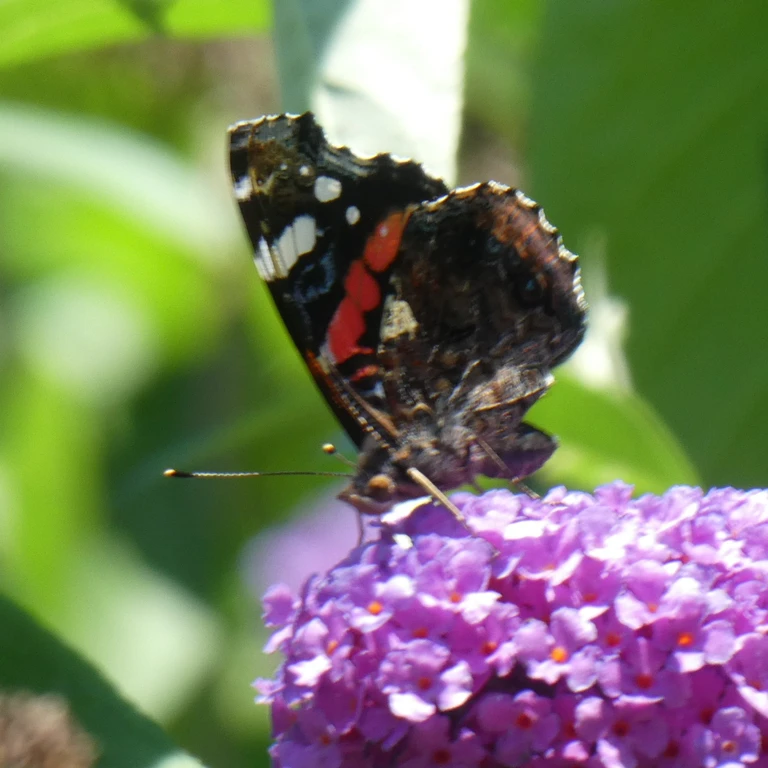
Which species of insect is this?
Vanessa atalanta
